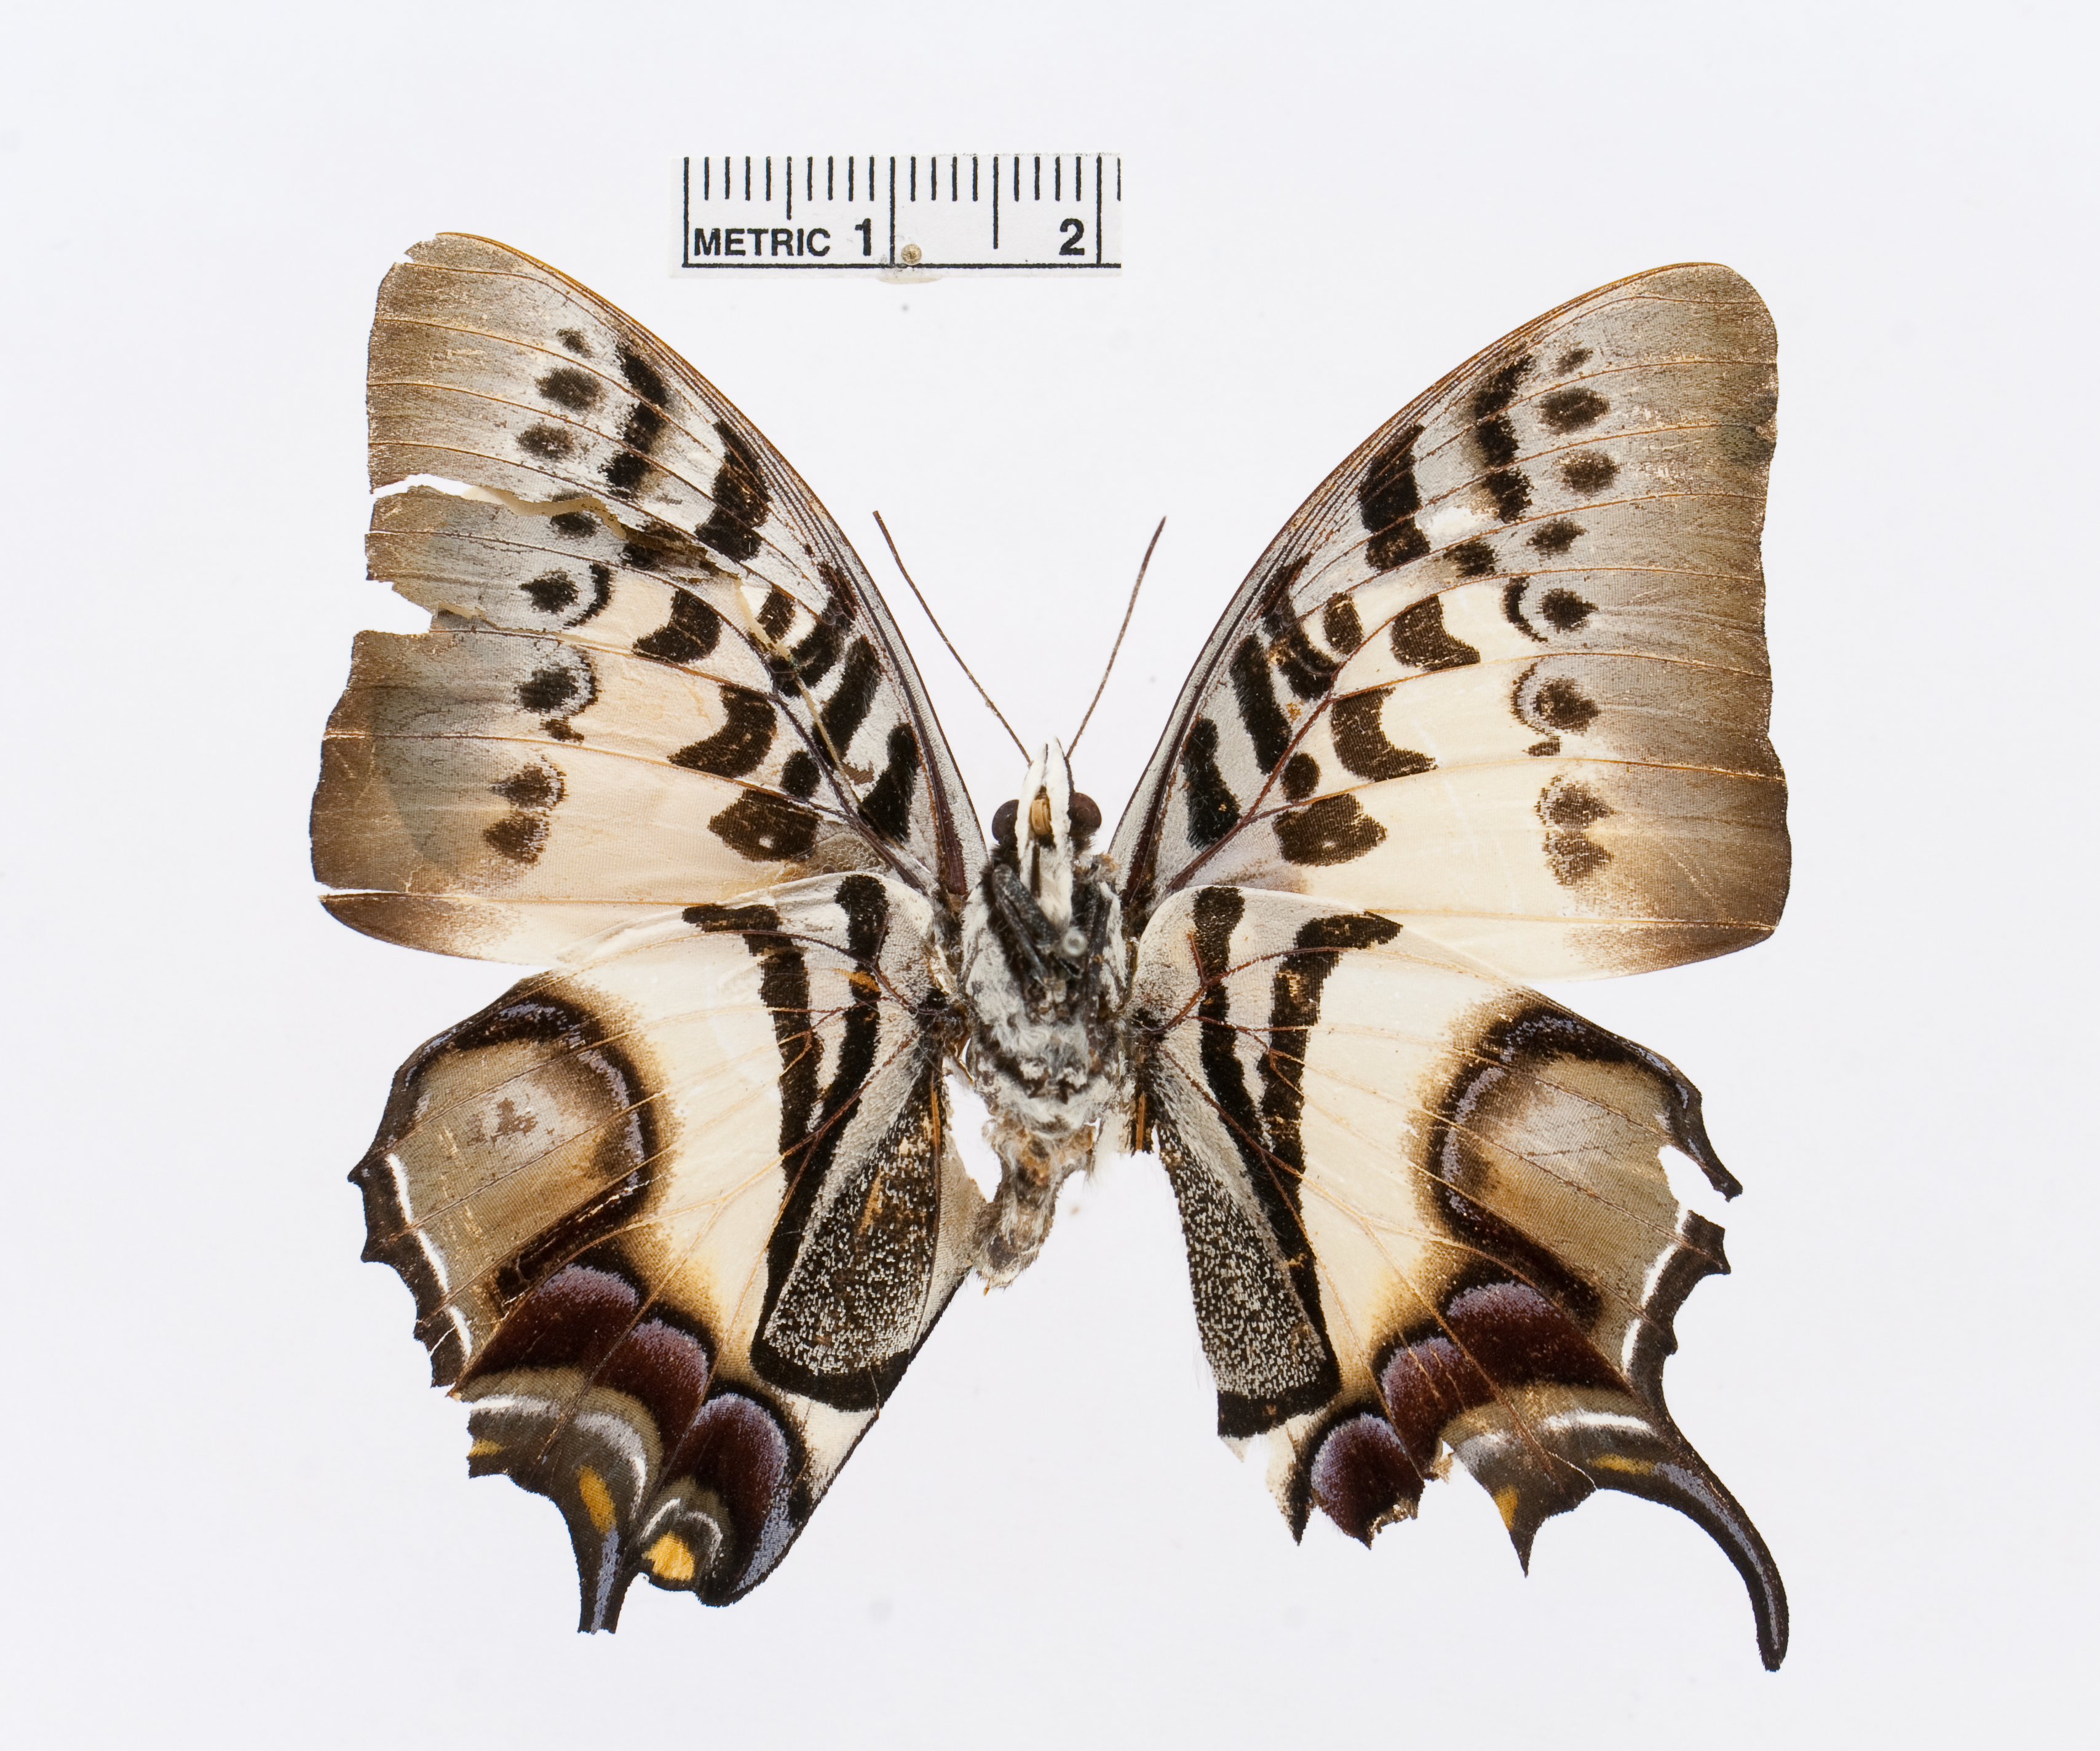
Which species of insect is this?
Polyura dehanii
